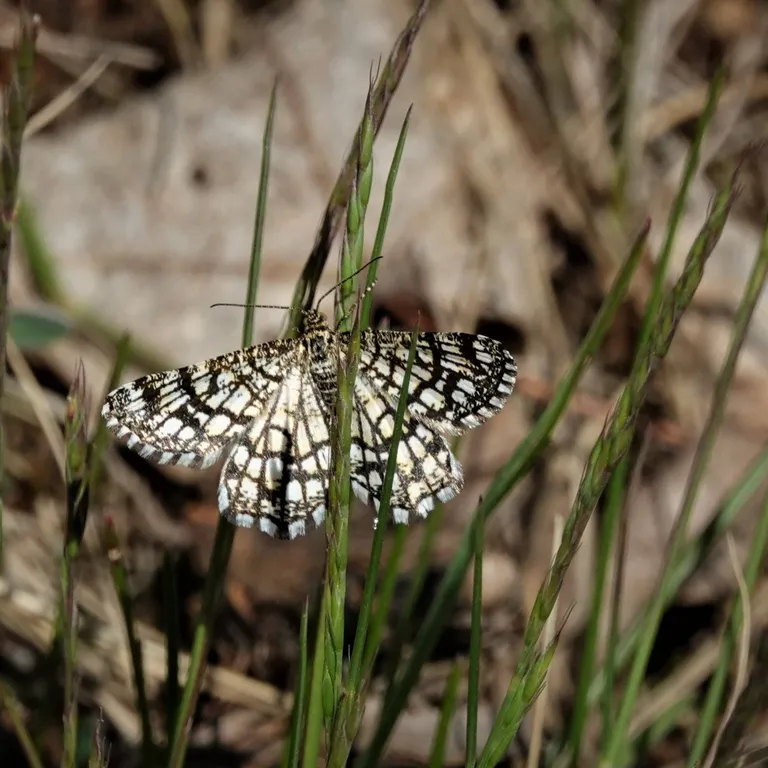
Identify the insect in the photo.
Chiasmia clathrata
